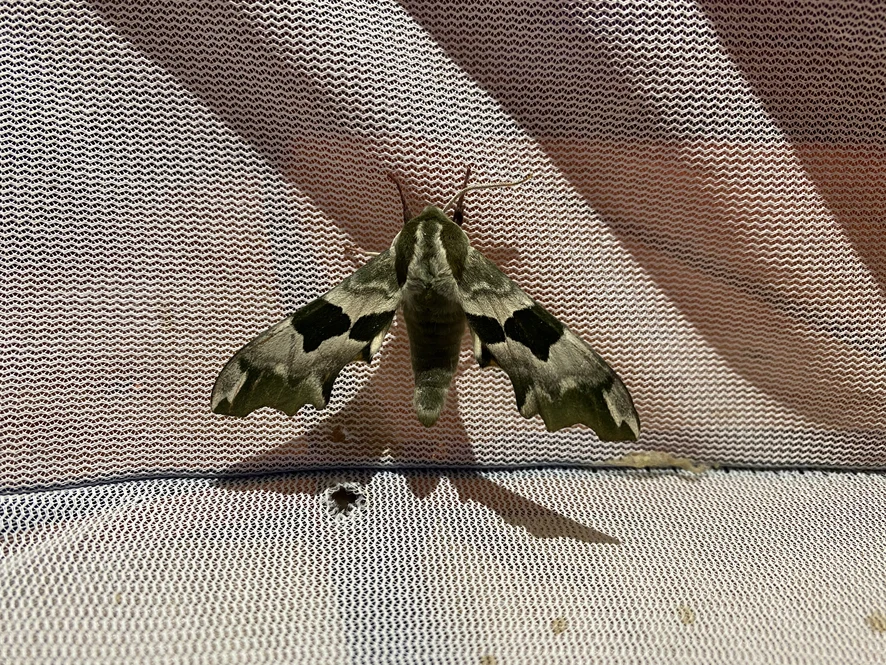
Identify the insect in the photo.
Mimas tiliae
